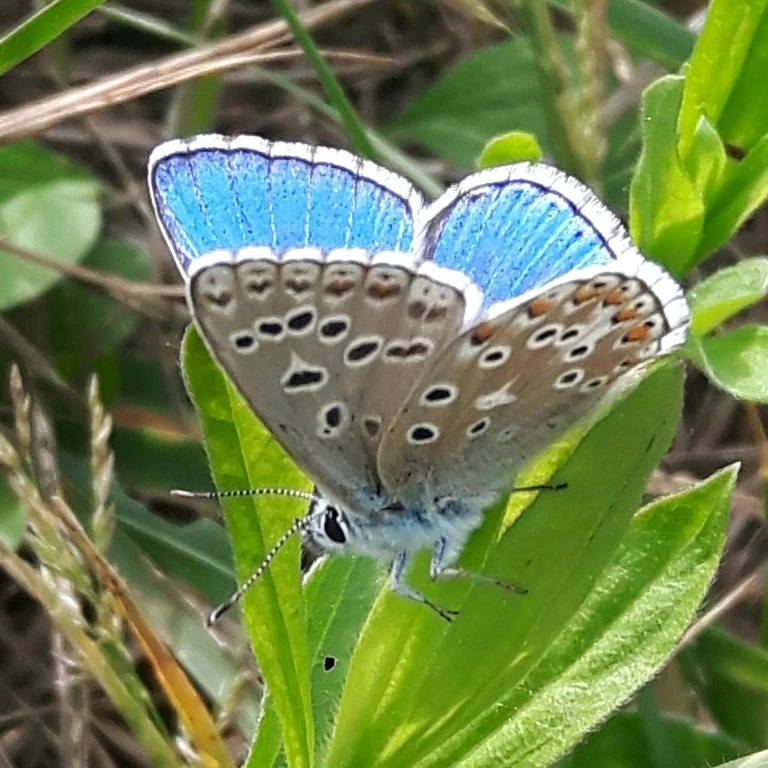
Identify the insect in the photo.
Lysandra bellargus
